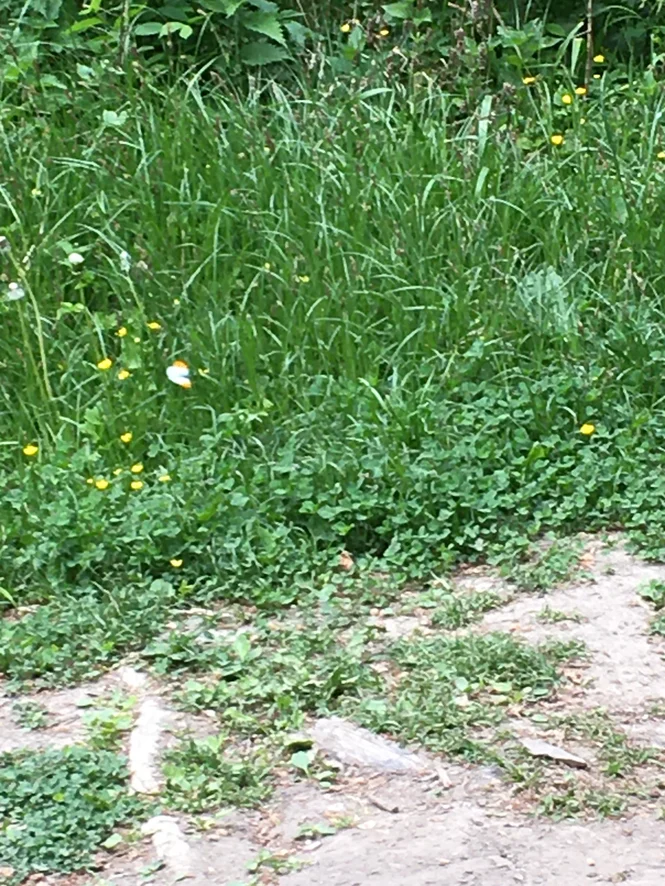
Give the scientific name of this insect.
Anthocharis cardamines
